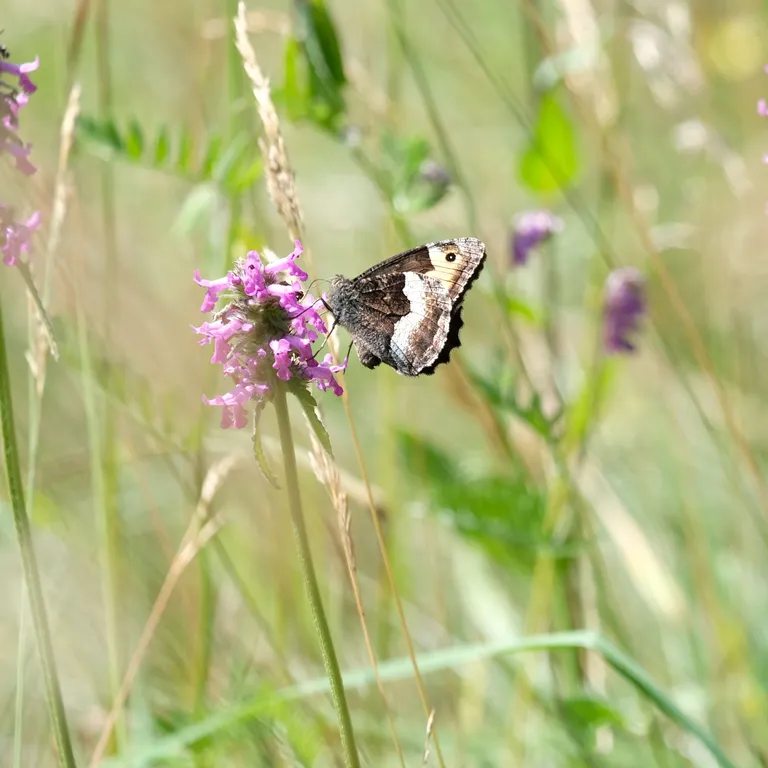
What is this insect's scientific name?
Hipparchia alcyone
